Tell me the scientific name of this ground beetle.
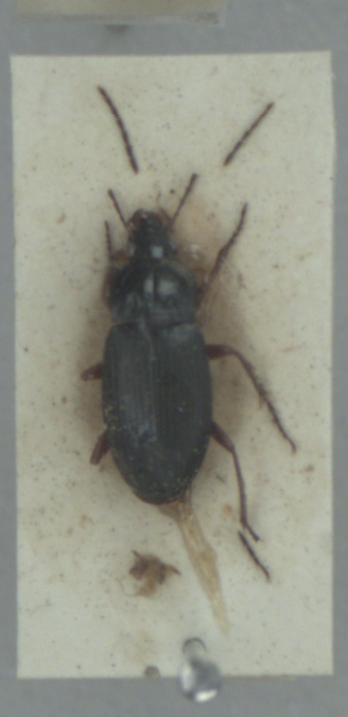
Calathus erratus
